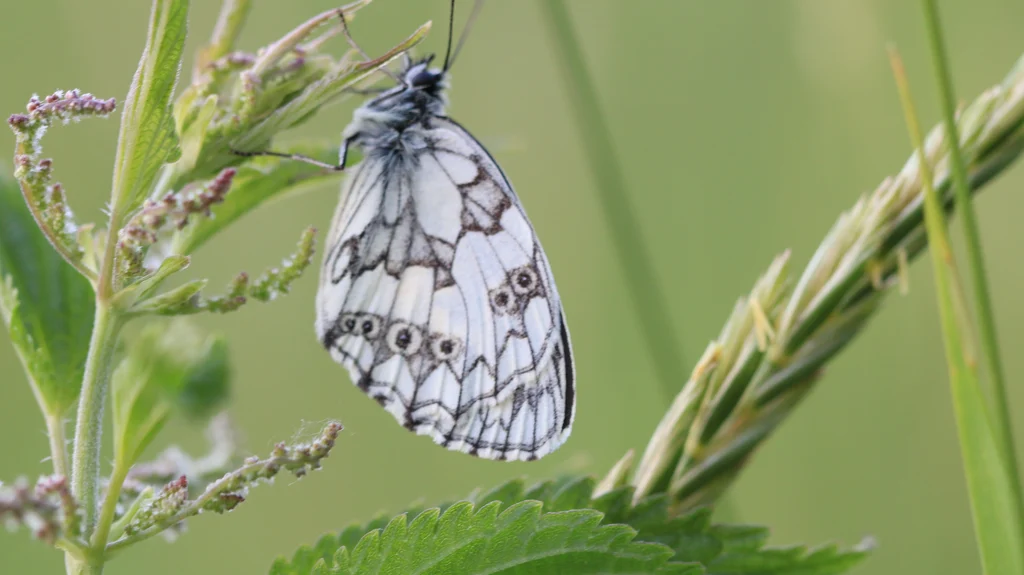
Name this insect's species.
Melanargia galathea
